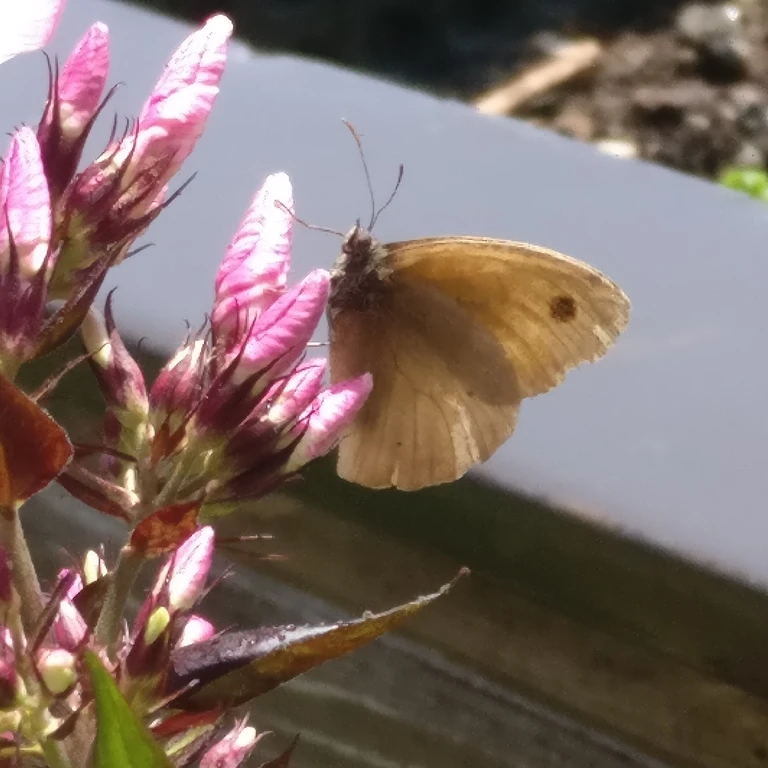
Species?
Maniola jurtina
